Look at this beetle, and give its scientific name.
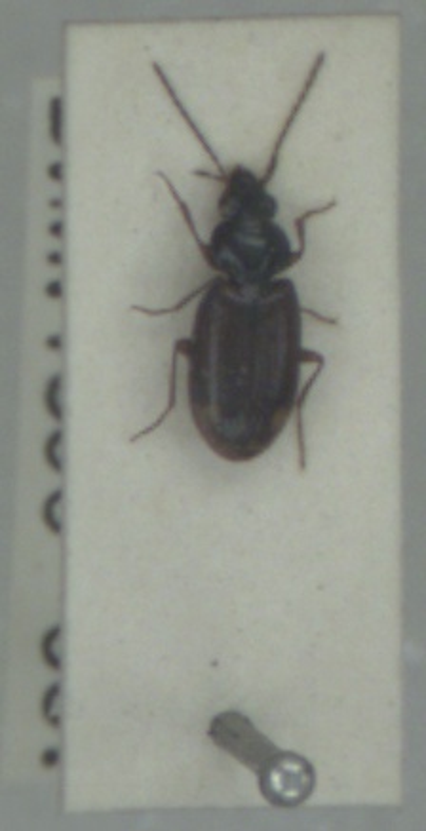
Bembidion biguttatum
